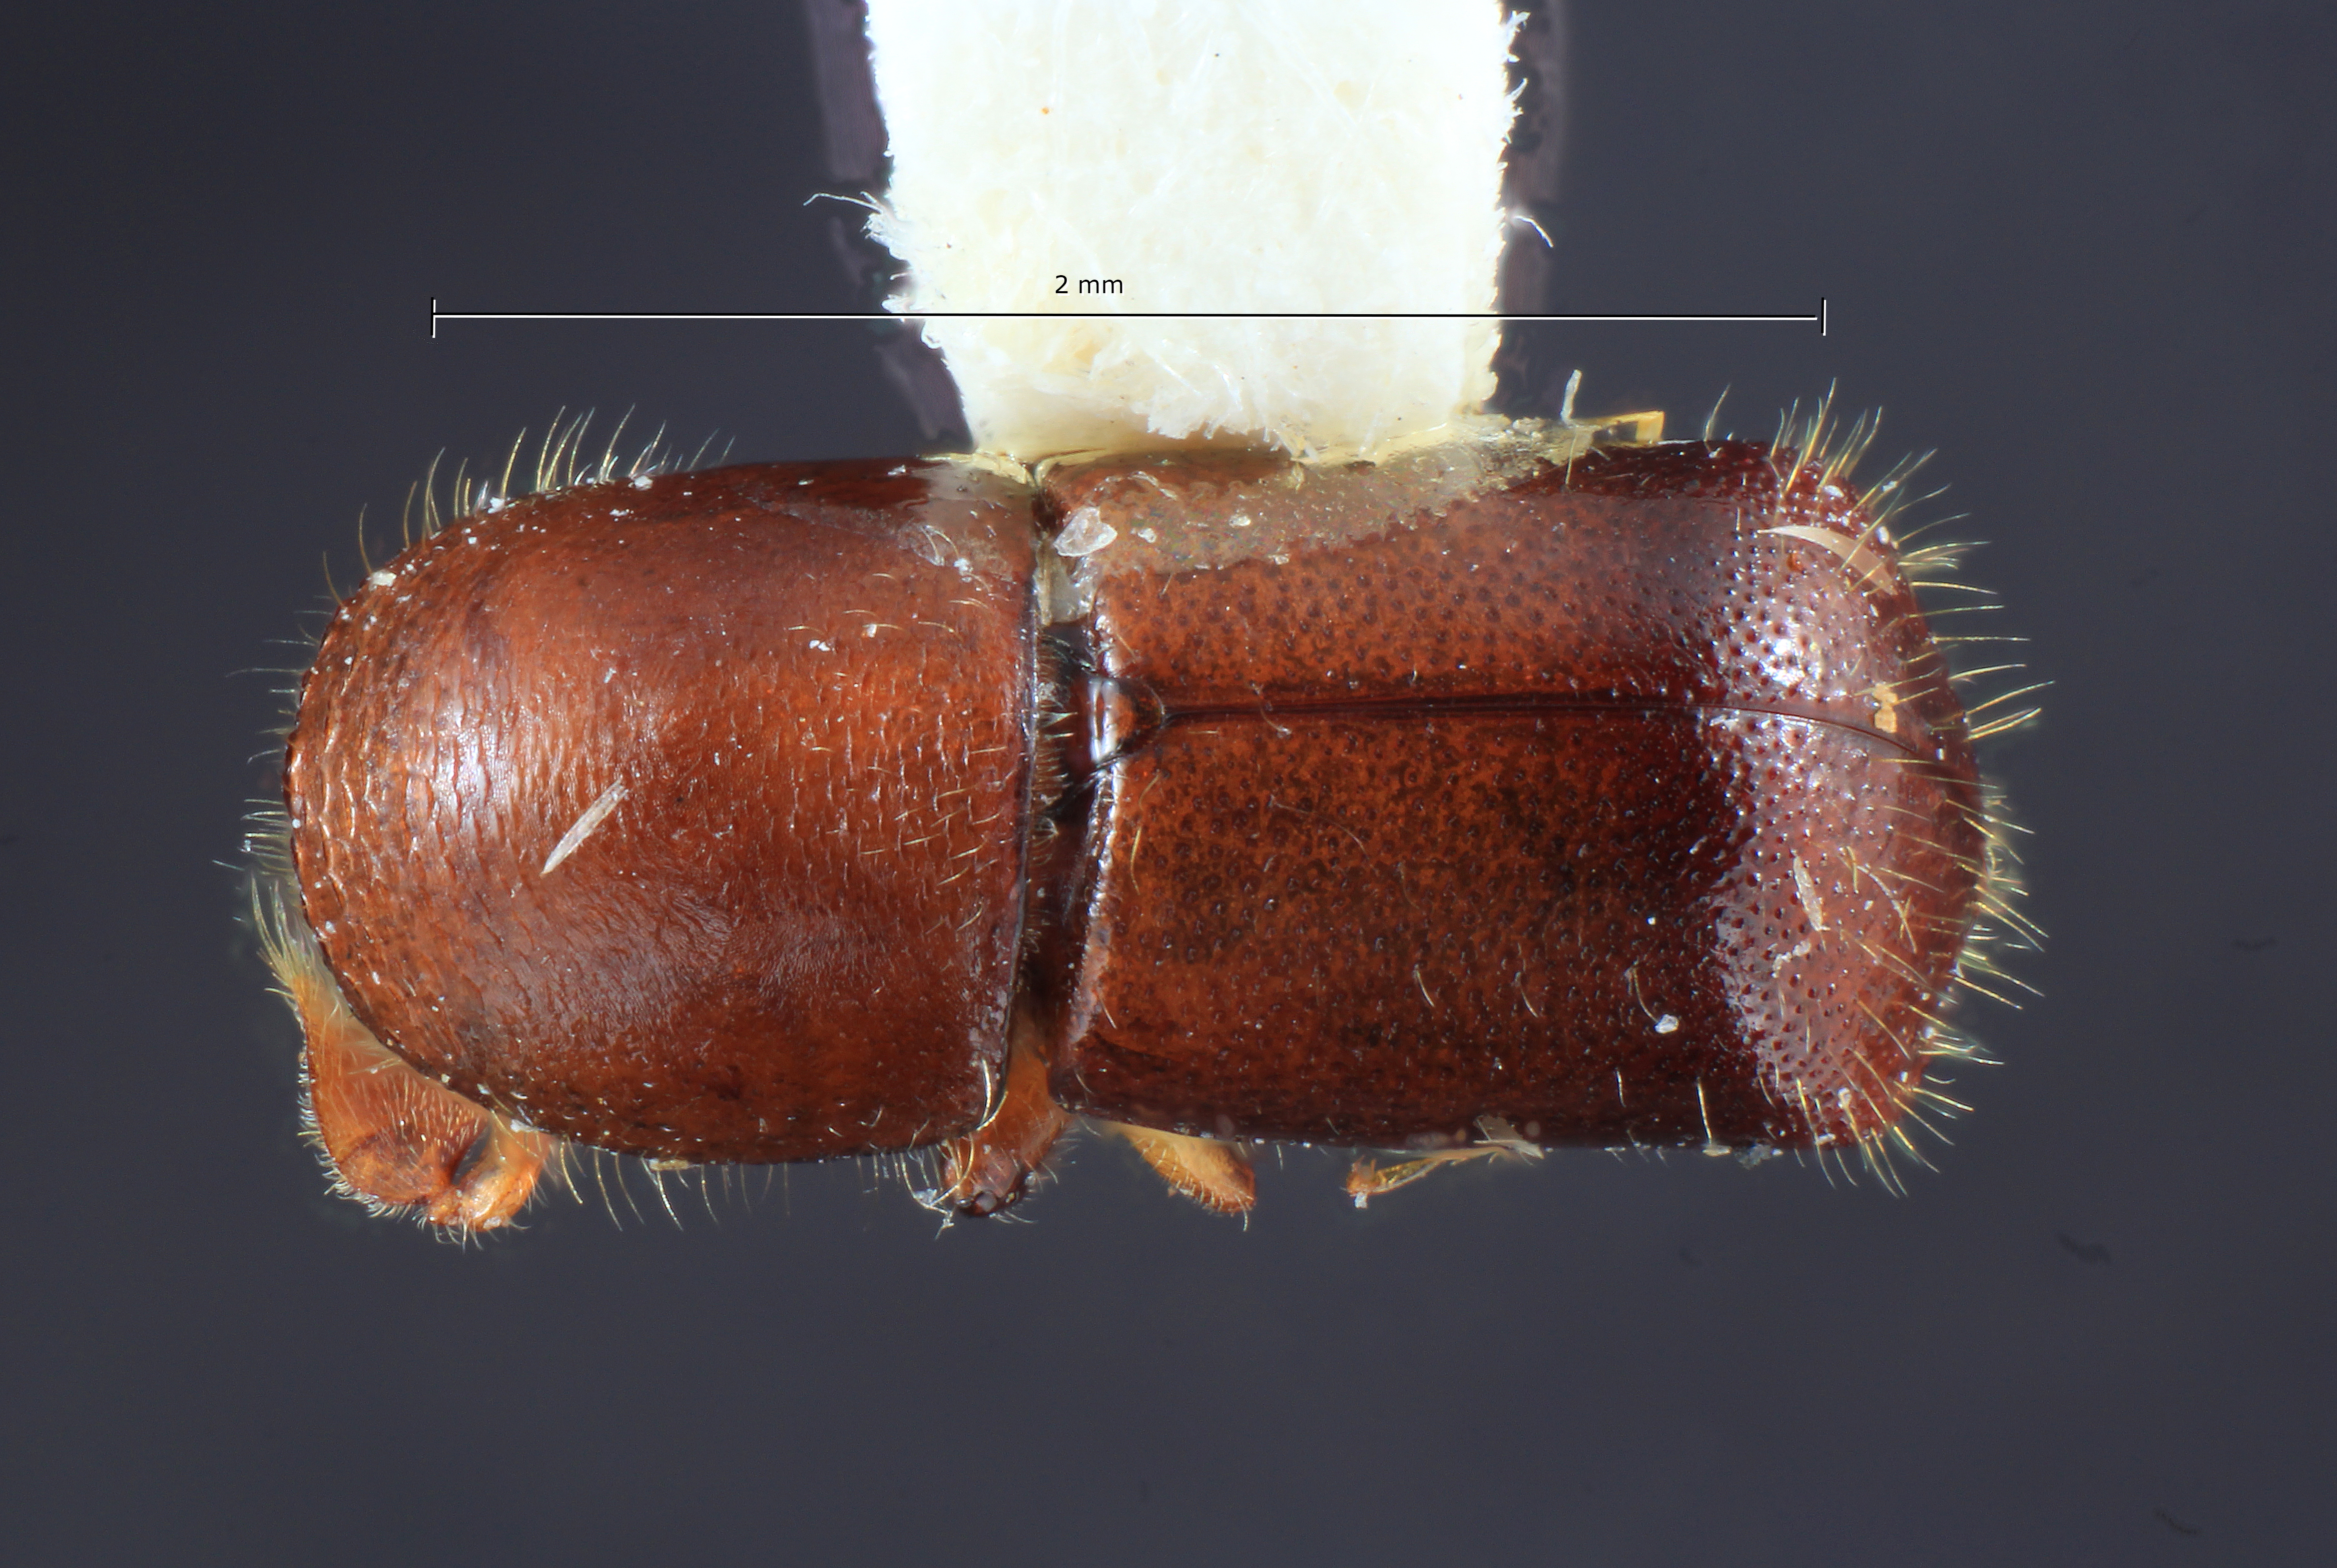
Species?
Brachyspartus moritzi
